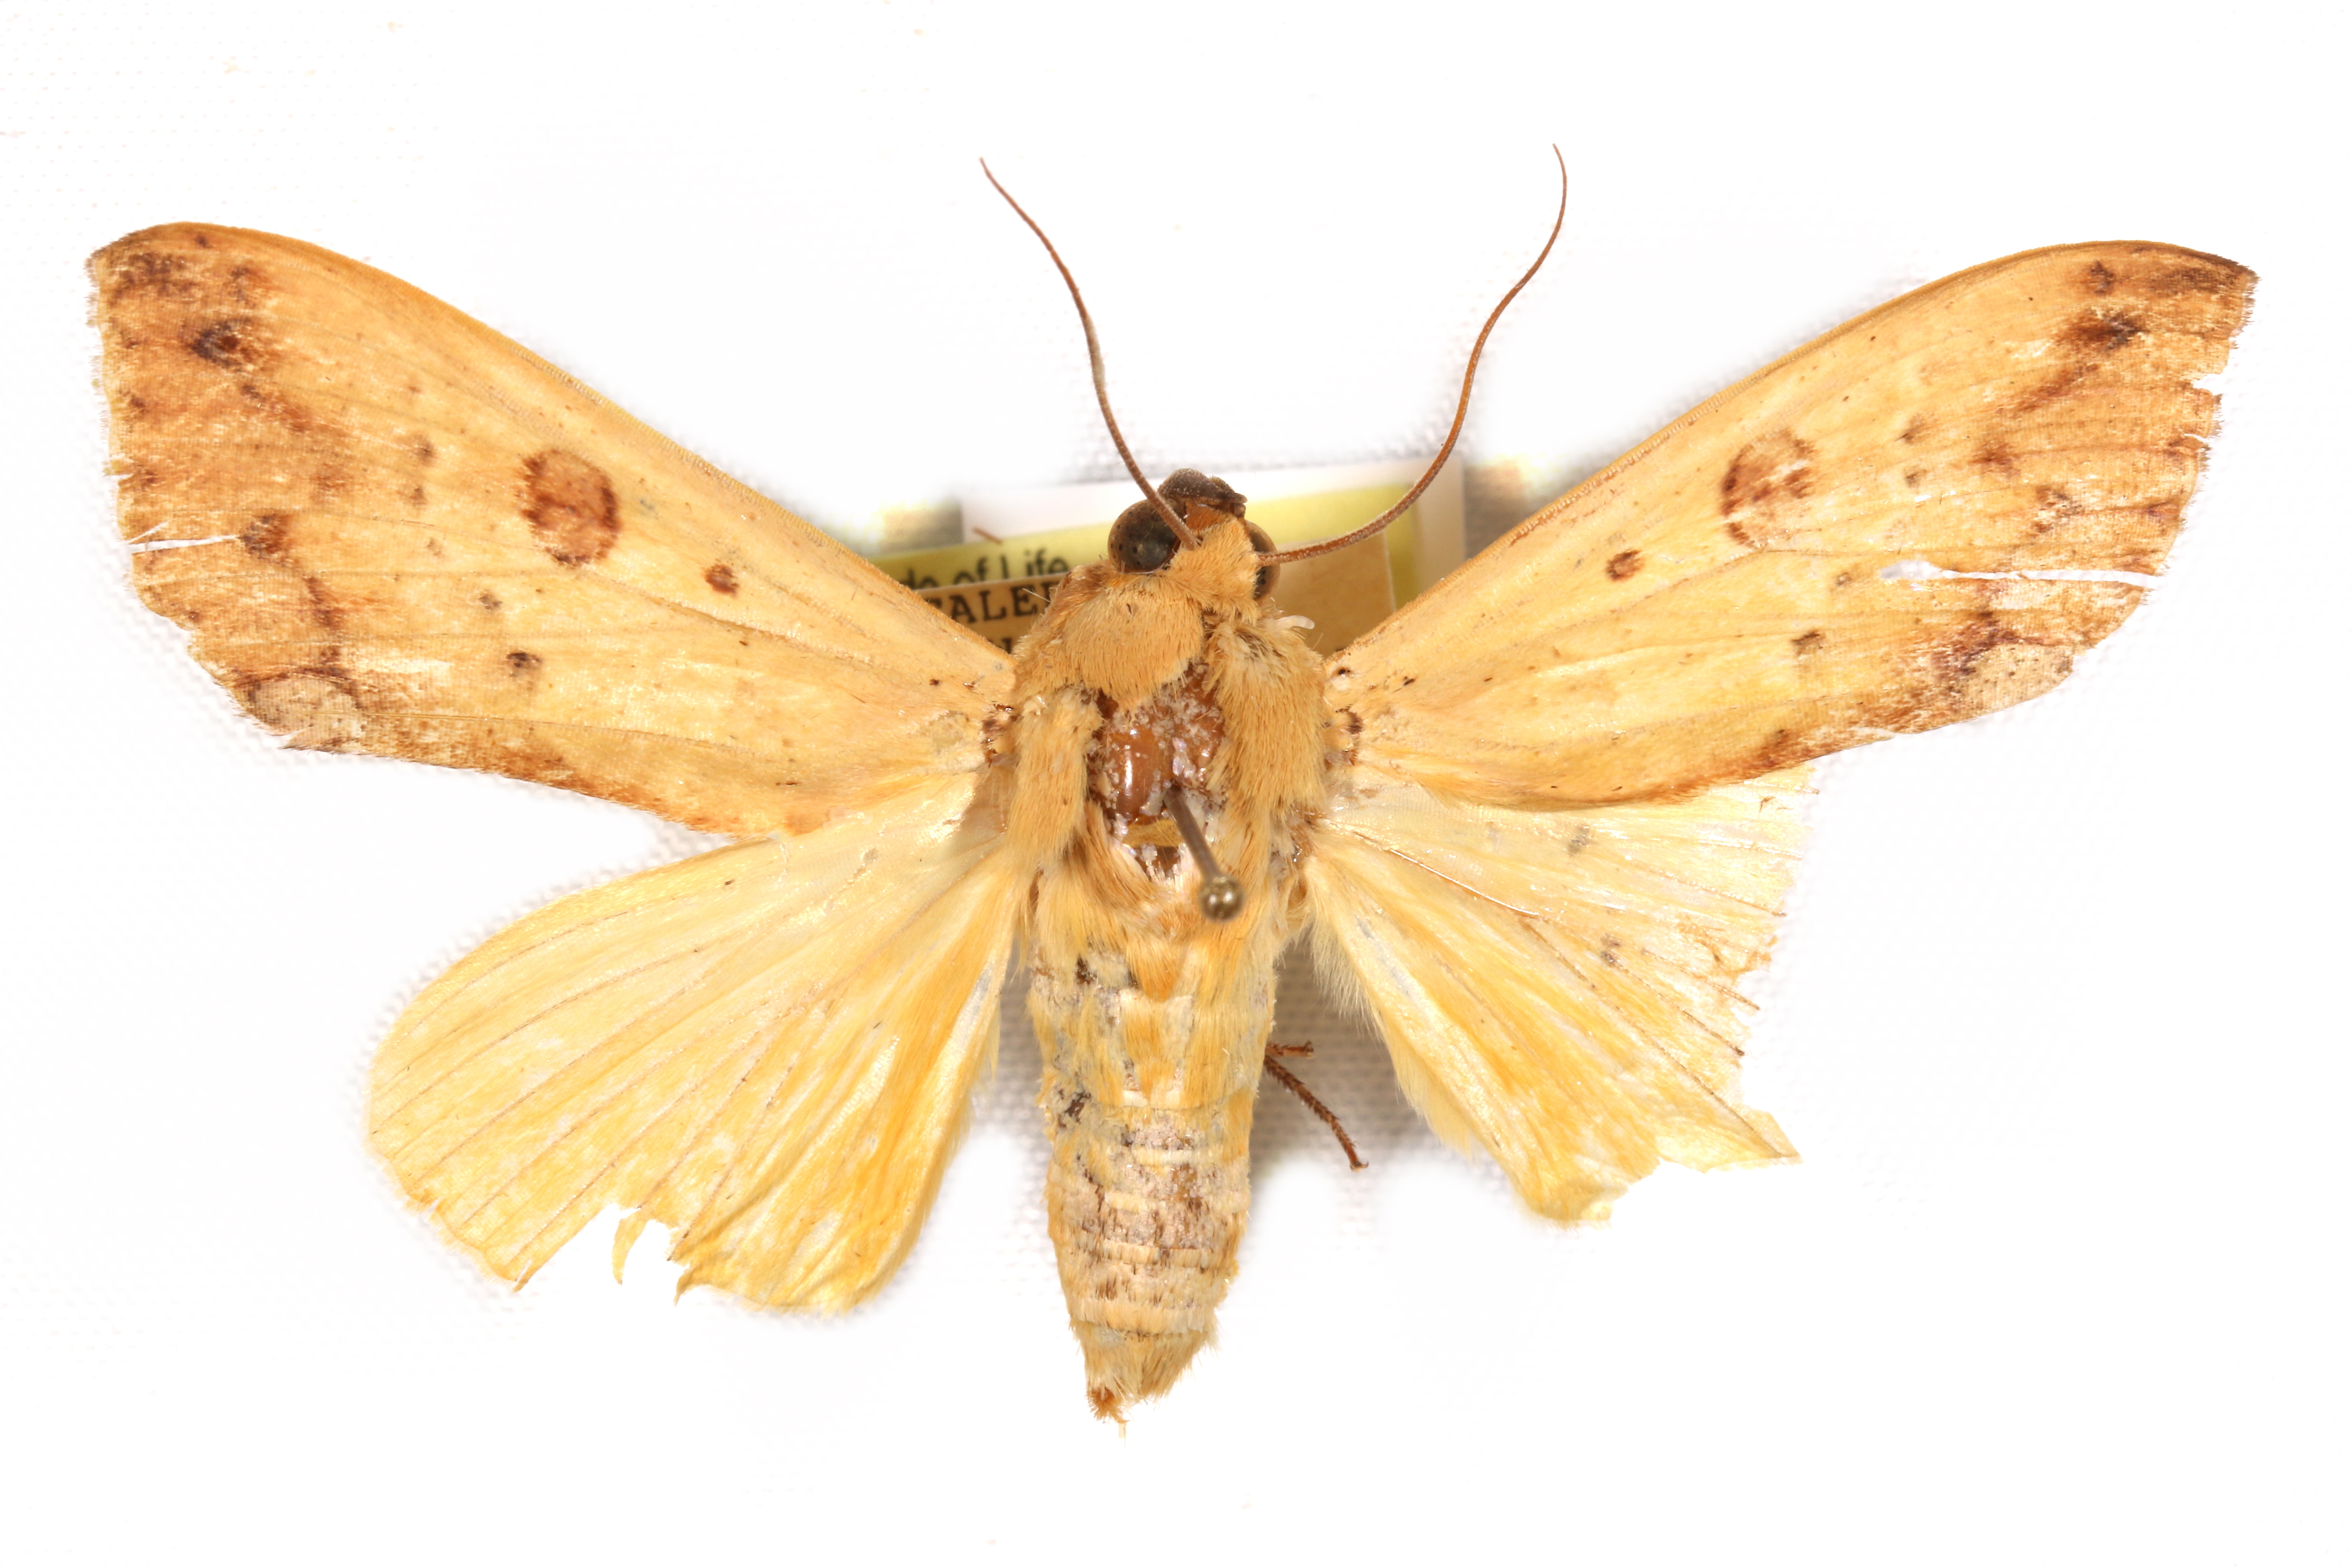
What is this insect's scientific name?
Anua discriminans
